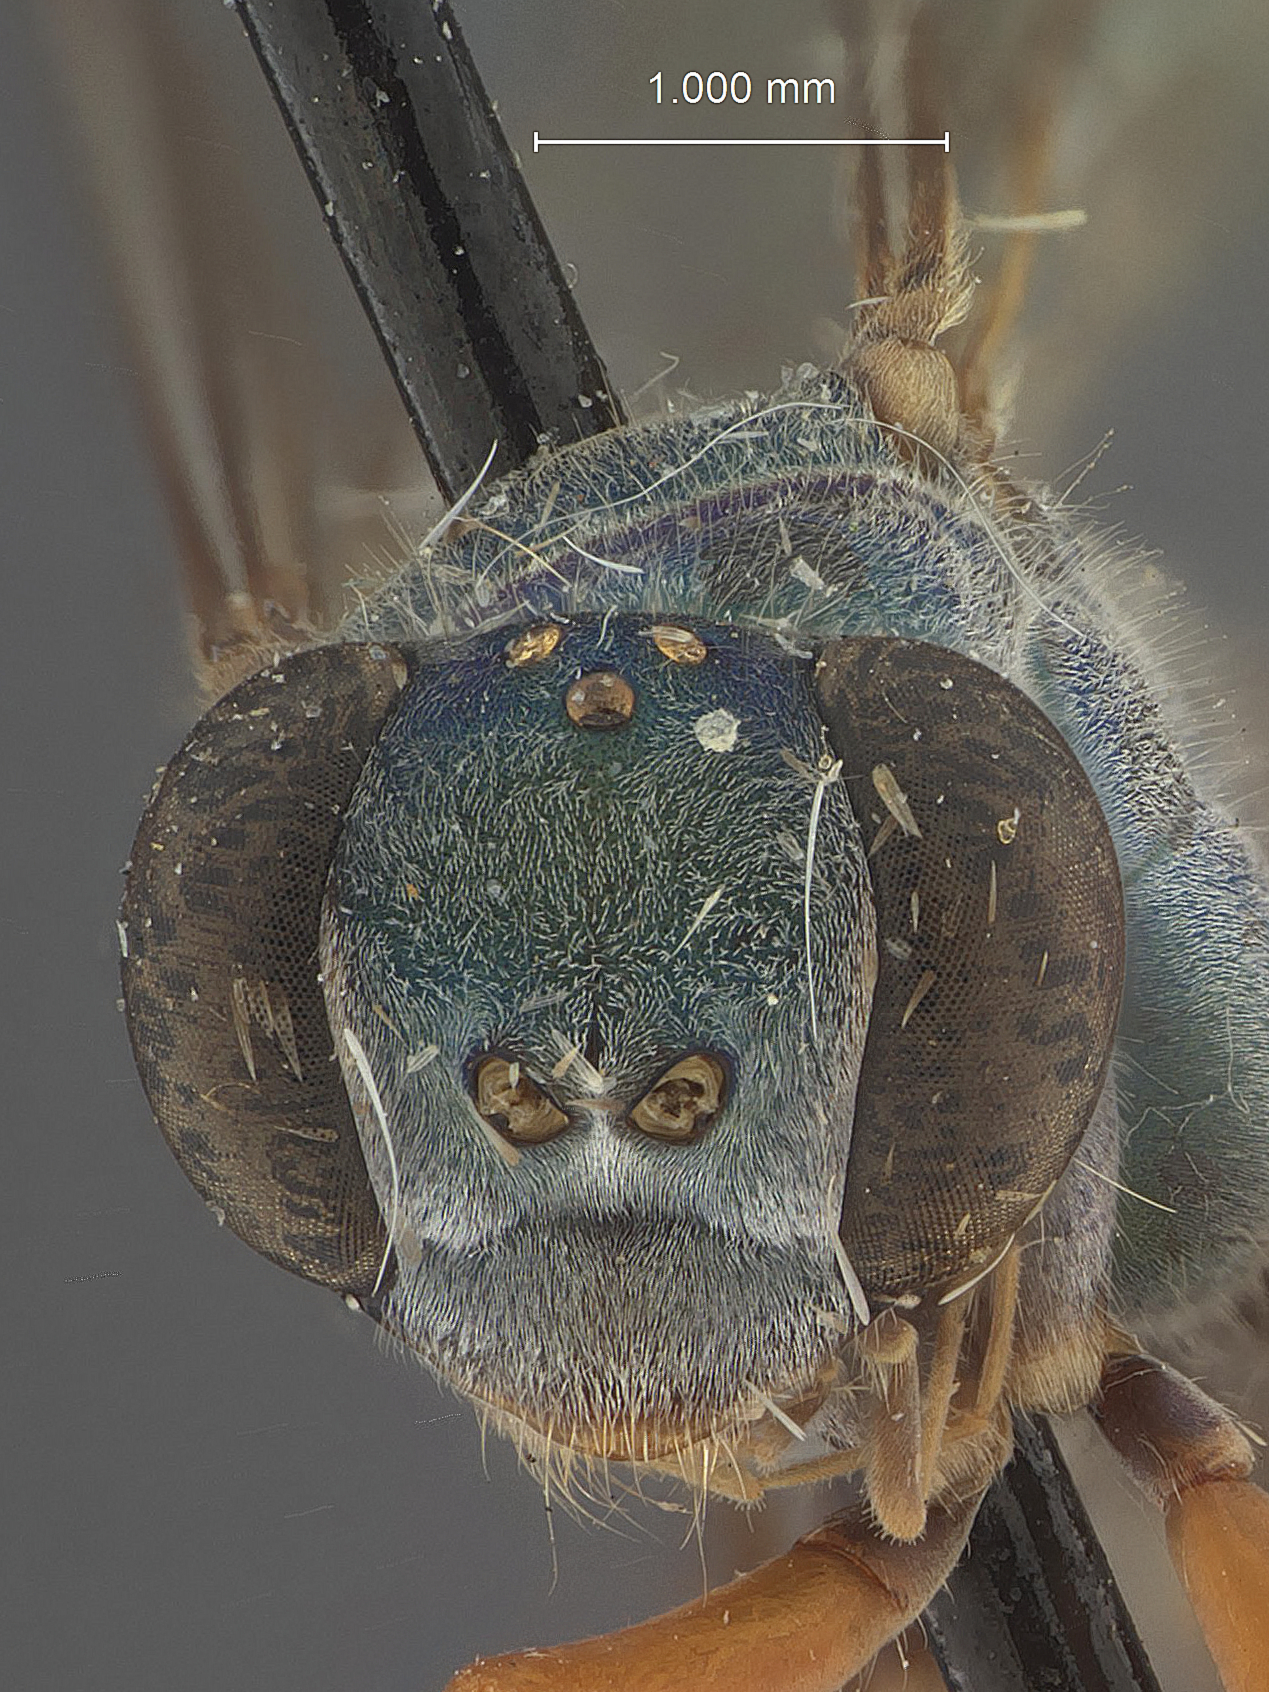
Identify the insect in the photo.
Auplopus buscki
